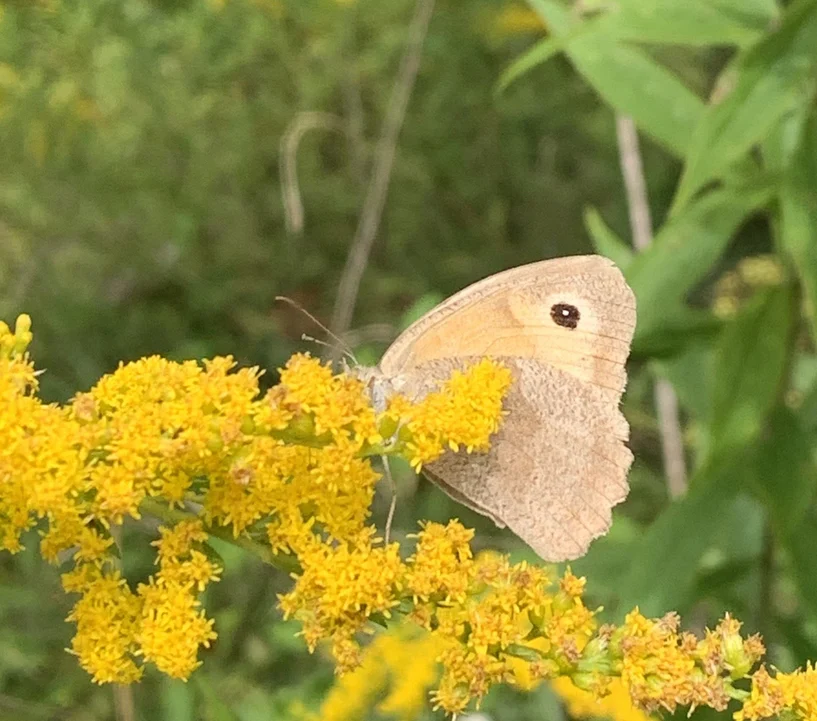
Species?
Maniola jurtina
